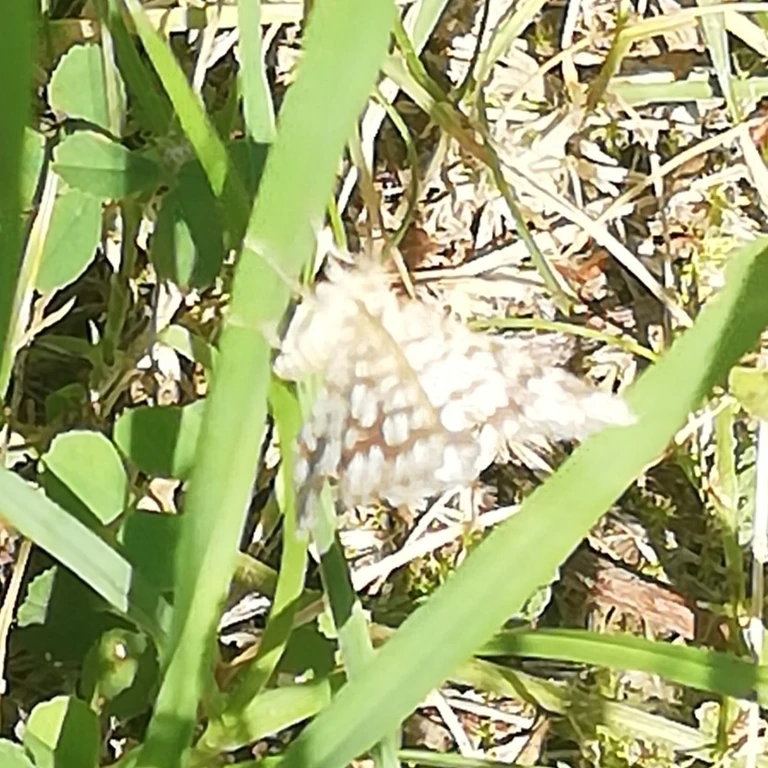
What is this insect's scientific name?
Chiasmia clathrata
